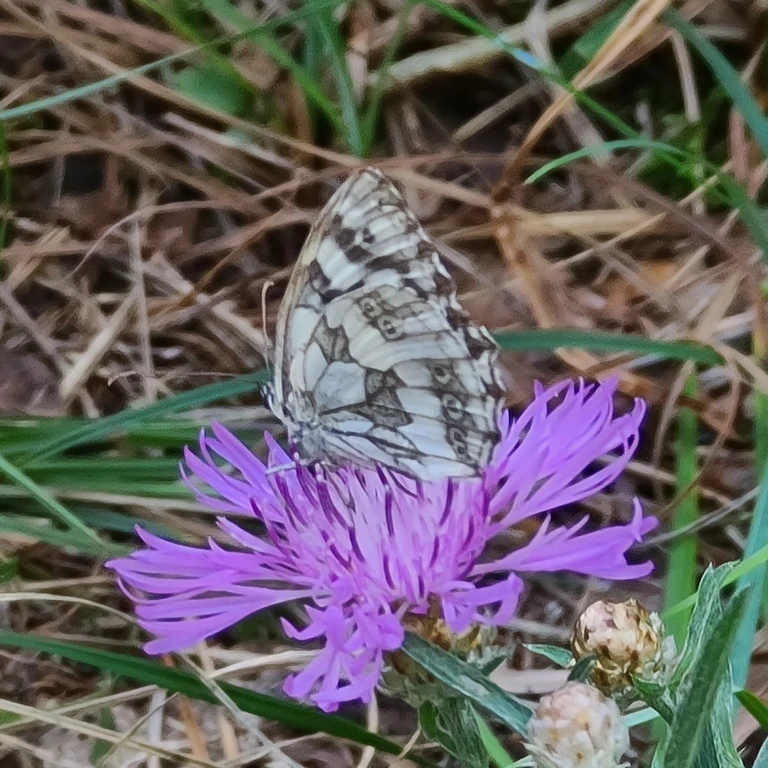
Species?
Melanargia galathea
